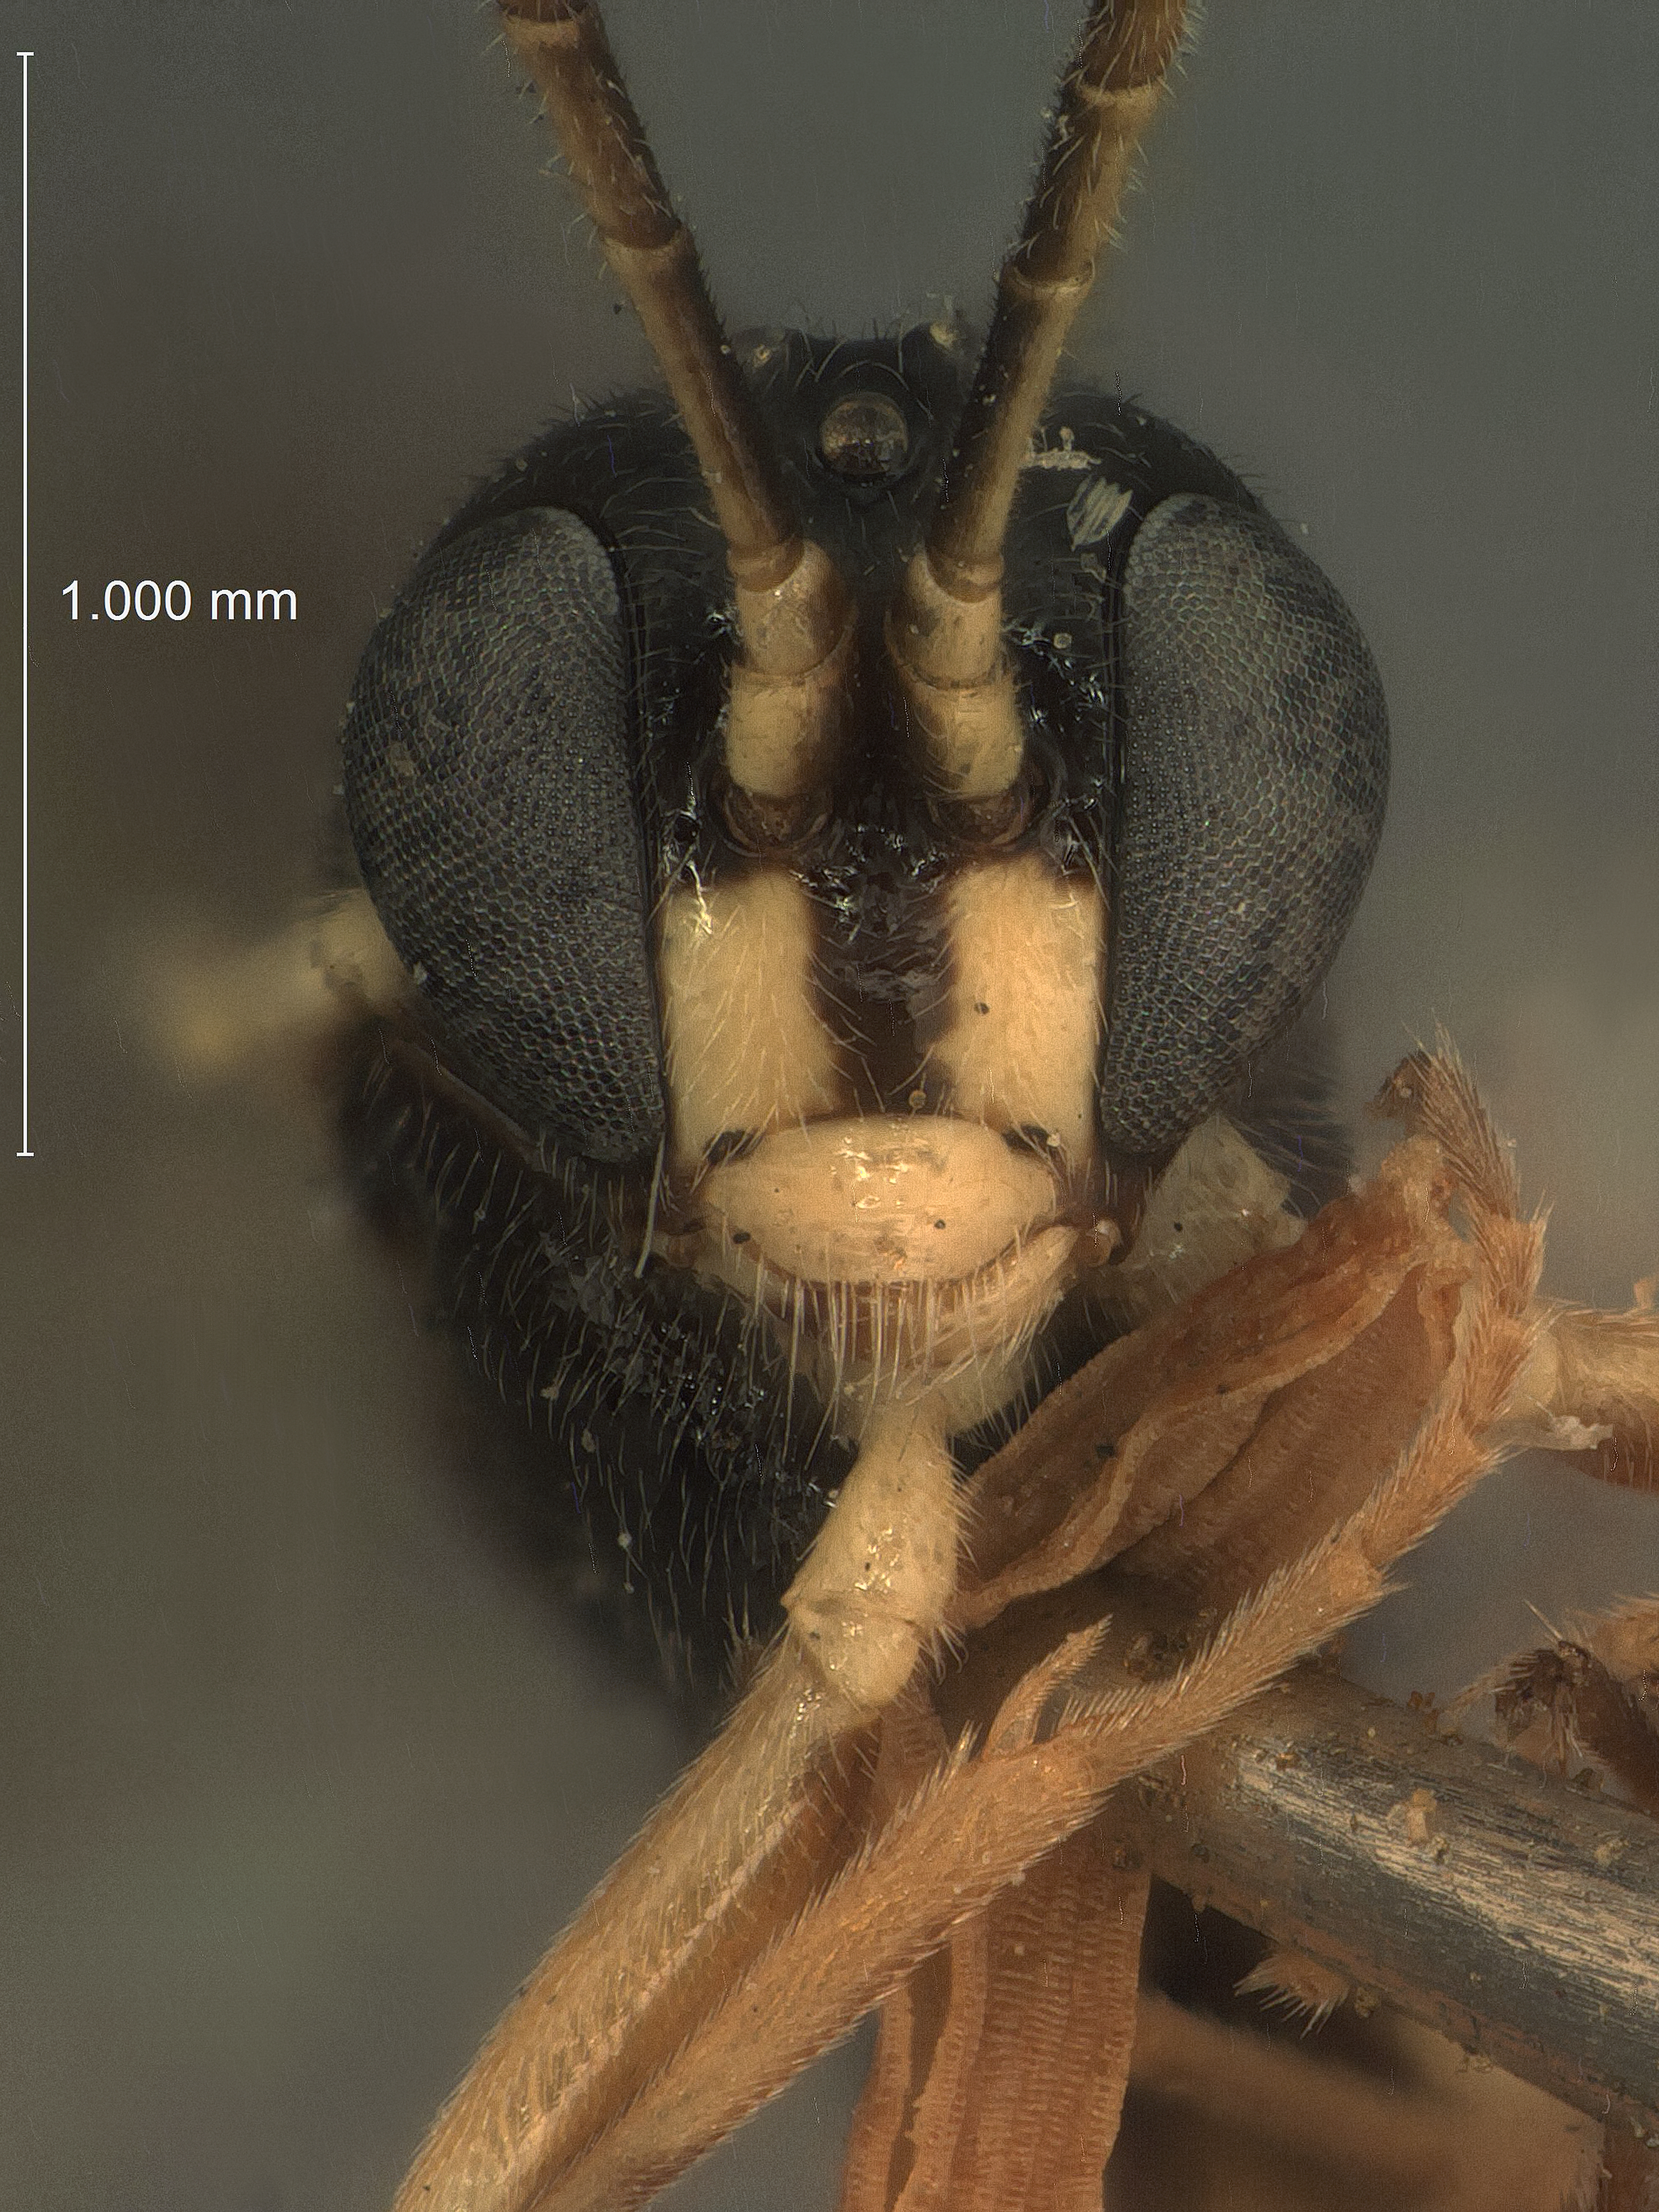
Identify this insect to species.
Microplectron alaskensis
